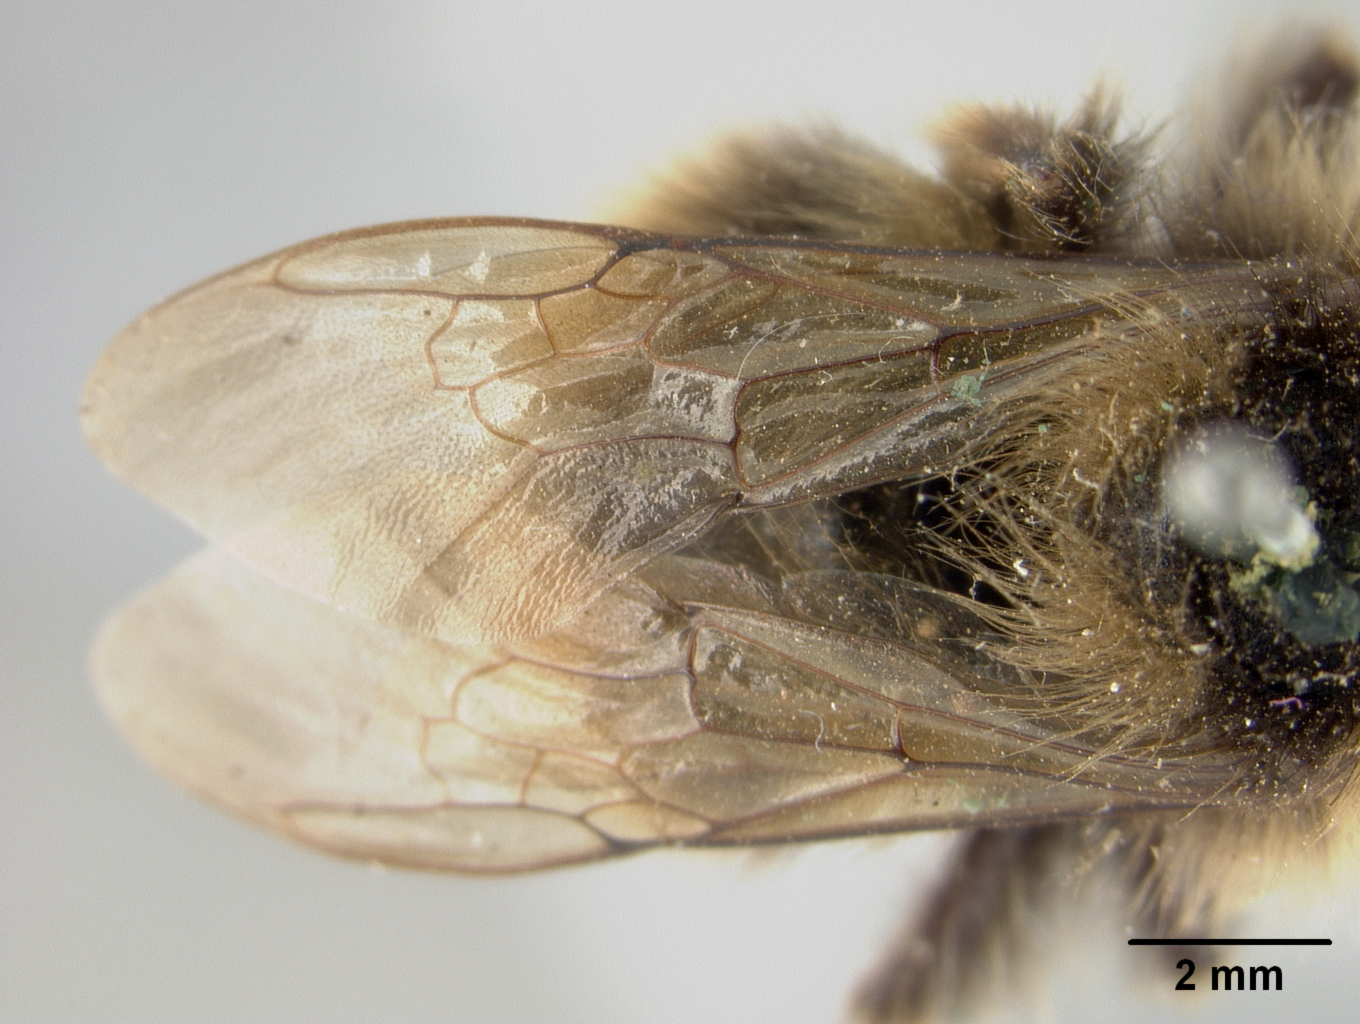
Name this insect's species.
Psithyrus tricolor
